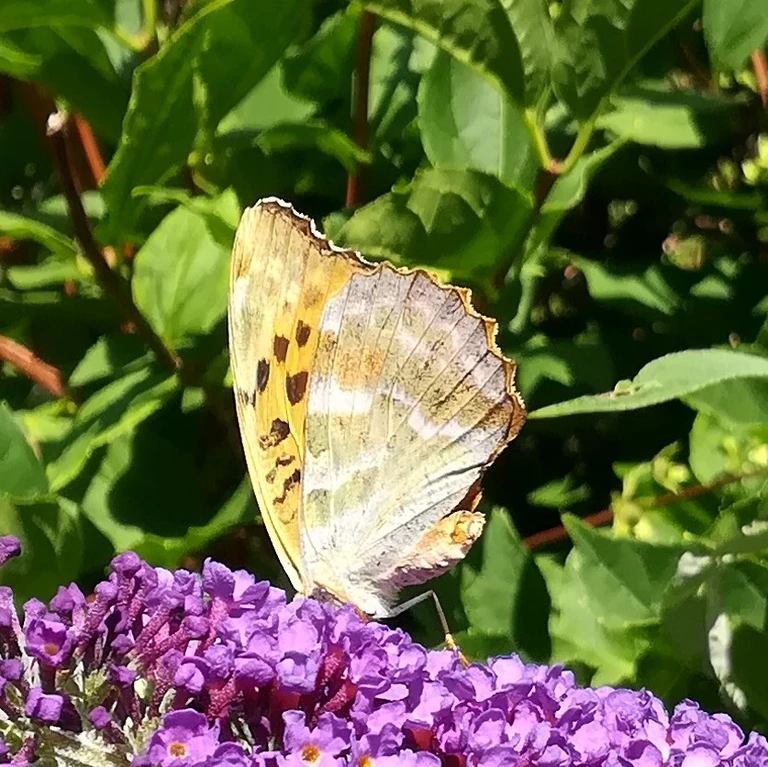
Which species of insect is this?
Argynnis paphia
